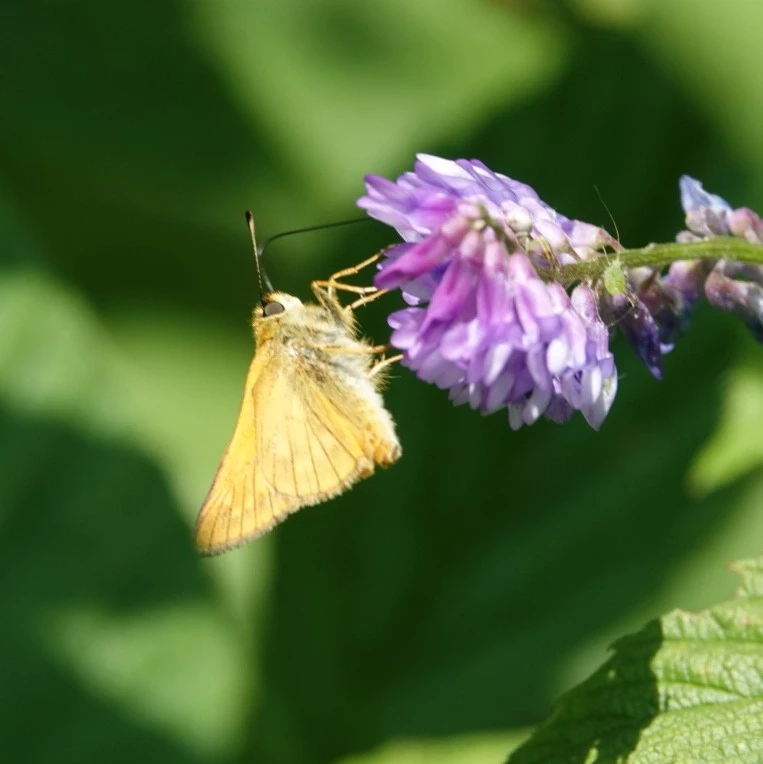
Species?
Ochlodes sylvanus (also Ochlodes venata)
